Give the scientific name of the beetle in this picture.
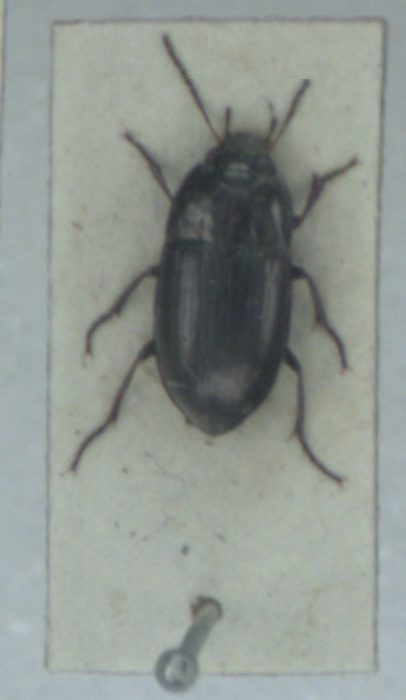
Amara communis
